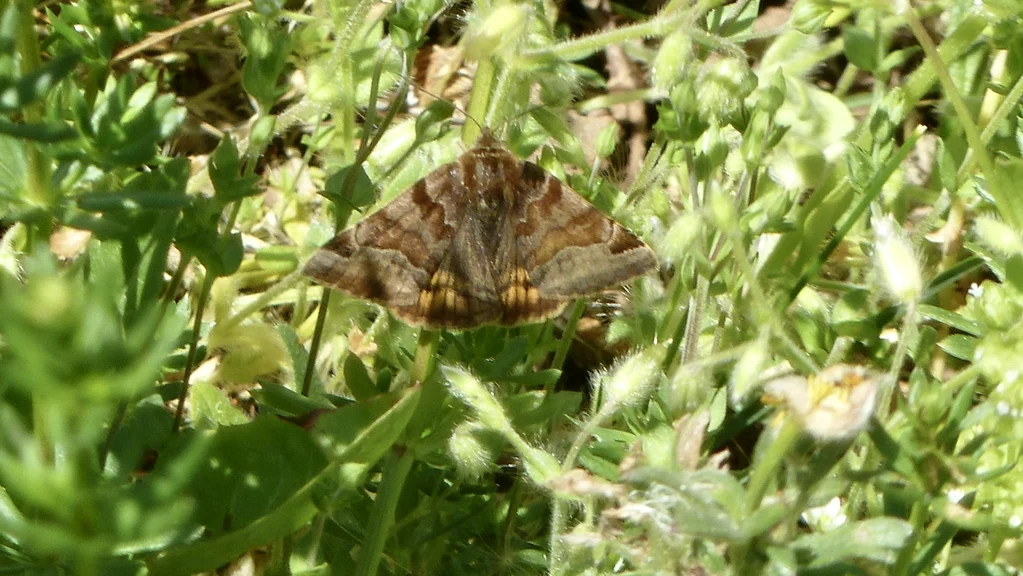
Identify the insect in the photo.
Euclidia glyphica
